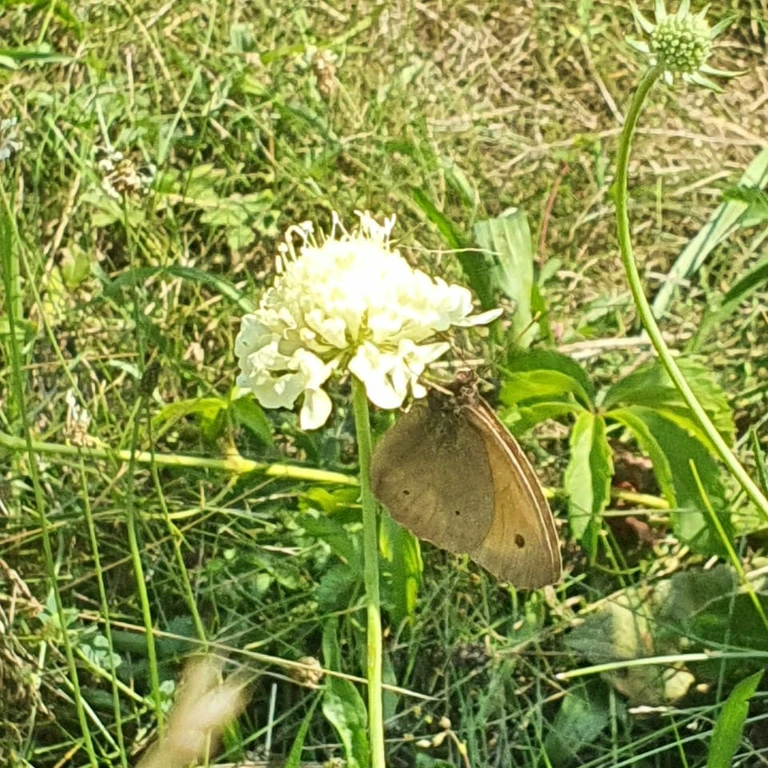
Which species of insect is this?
Maniola jurtina
